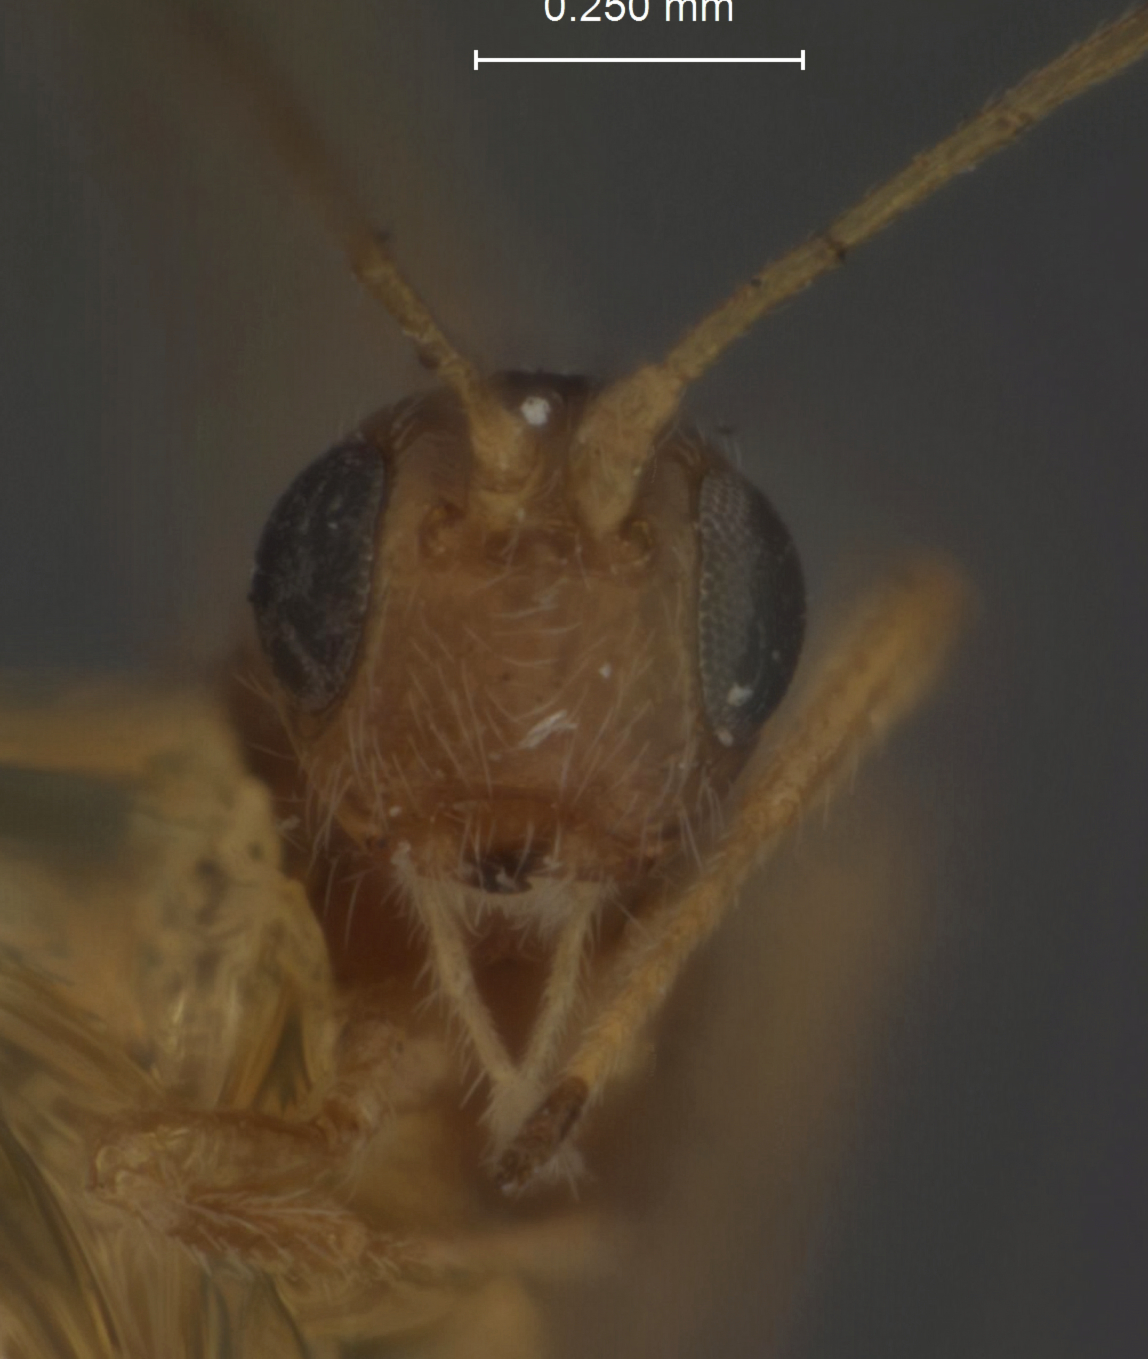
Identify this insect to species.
Heterospilus beameri
